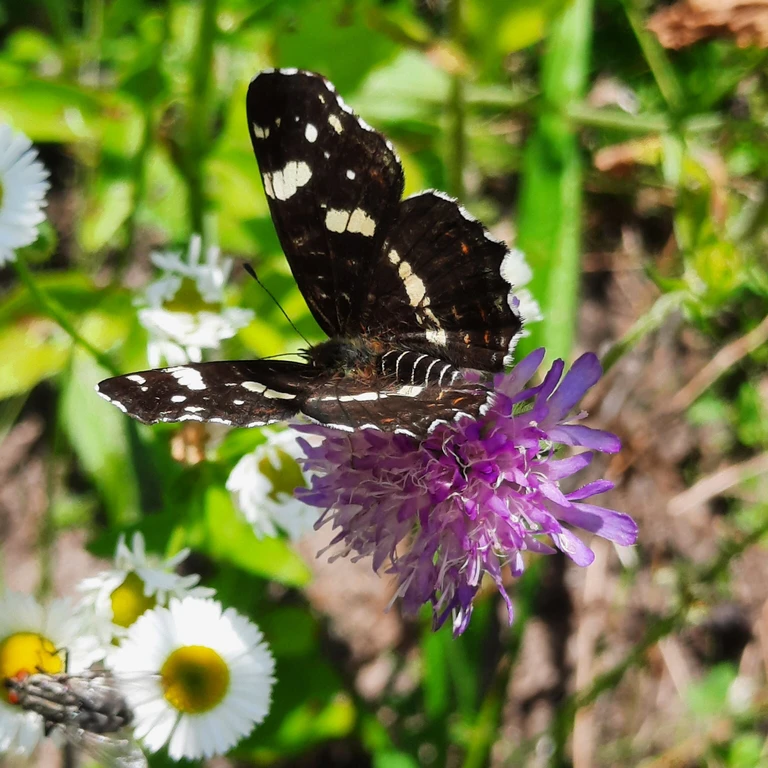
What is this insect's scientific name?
Araschnia levana
